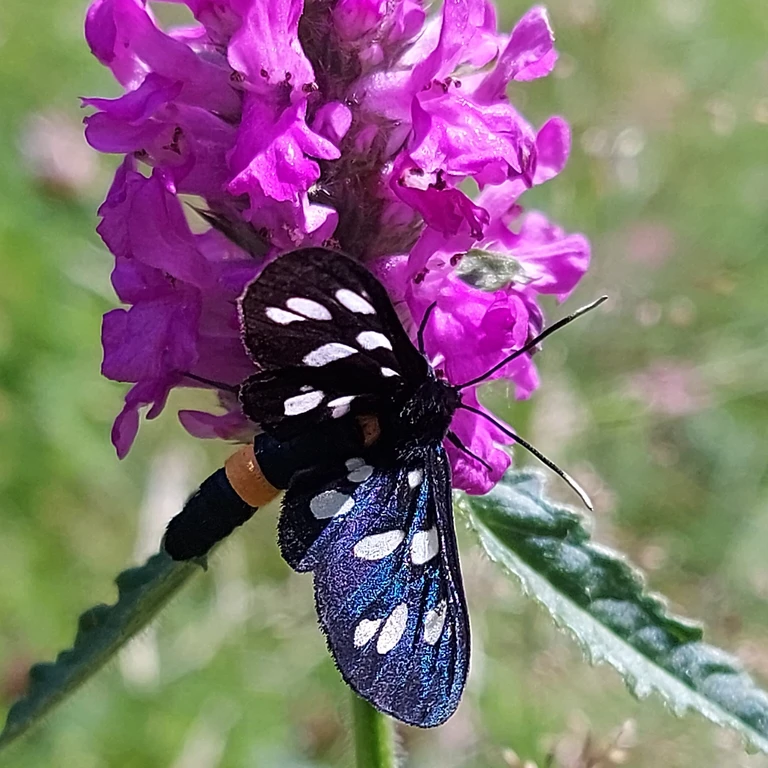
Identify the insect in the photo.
Amata phegea
